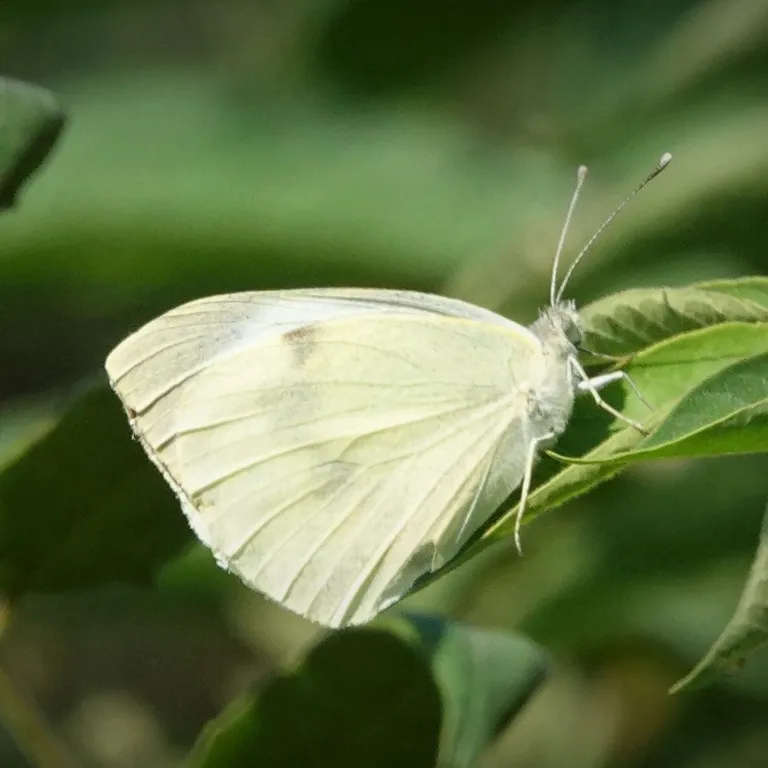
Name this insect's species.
Pieris brassicae
